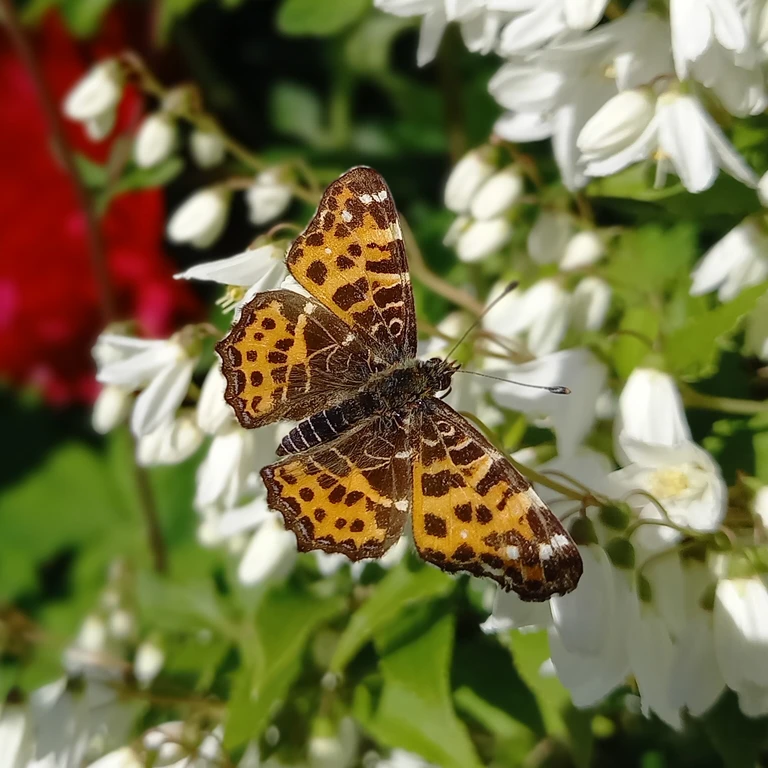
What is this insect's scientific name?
Araschnia levana
